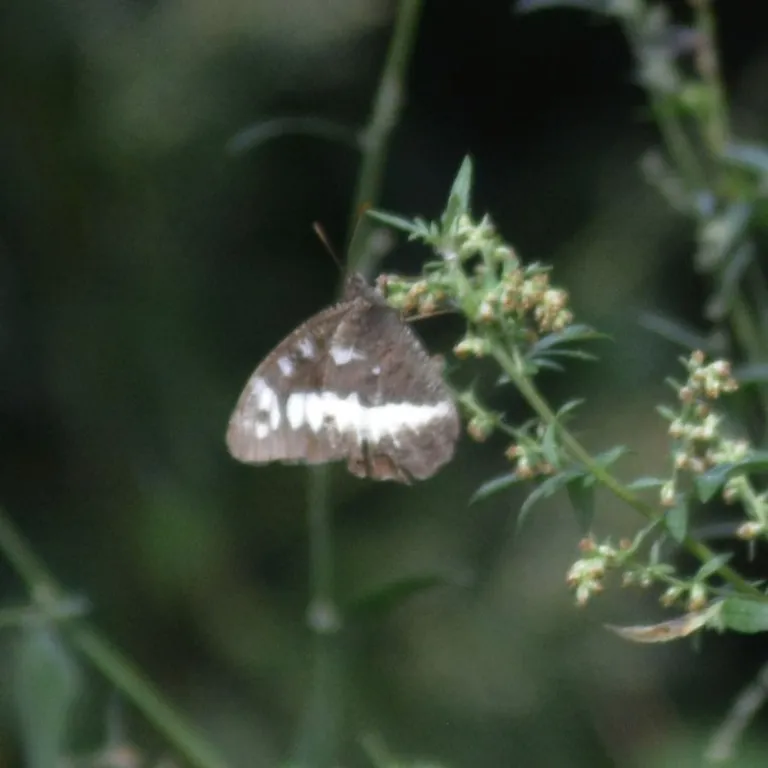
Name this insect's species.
Brintesia circe
